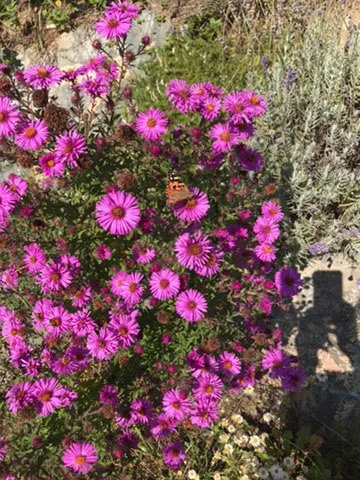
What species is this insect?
Vanessa cardui
